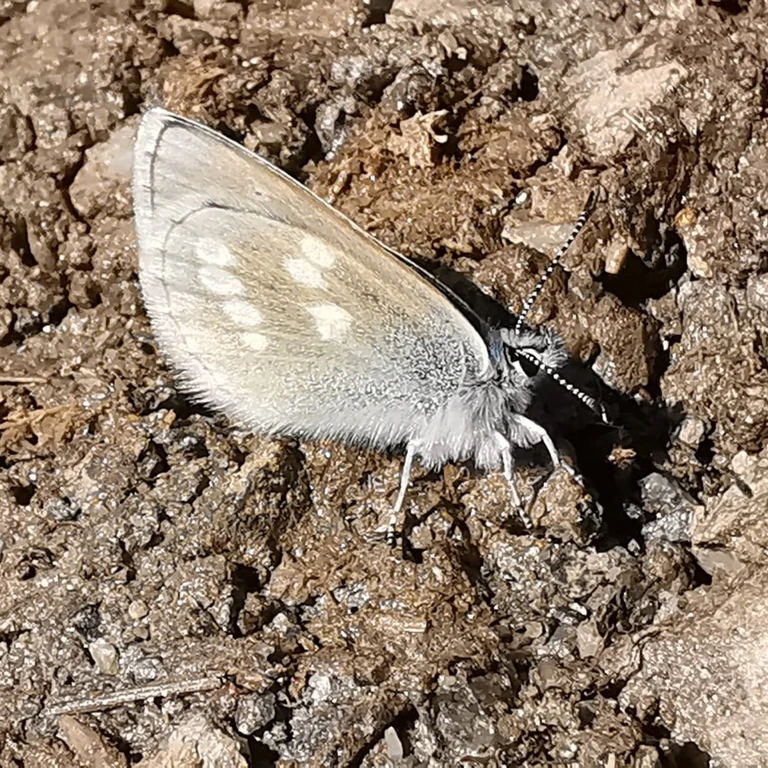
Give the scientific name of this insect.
Agriades orbitulus (also Albulina orbitulus)
